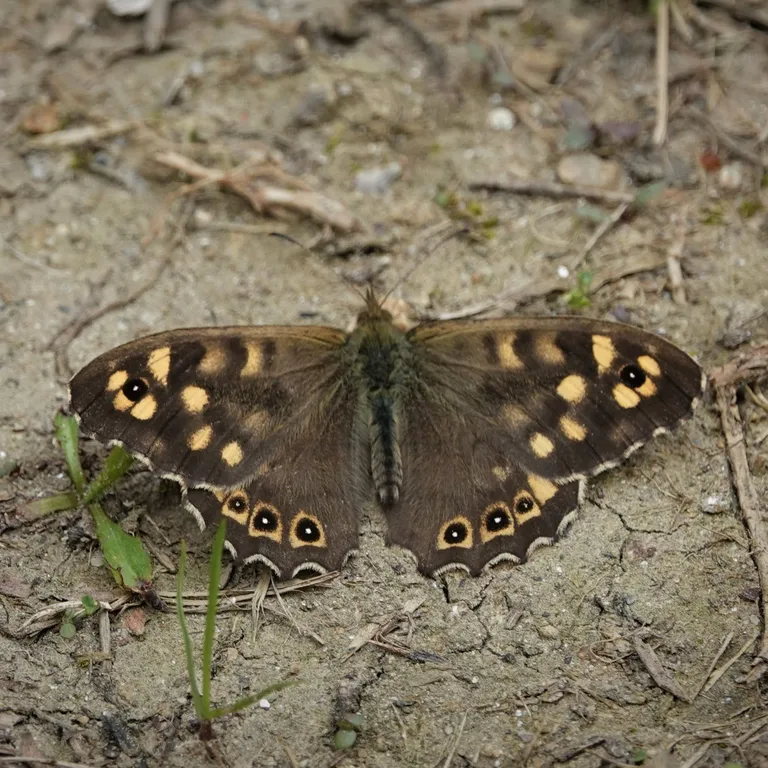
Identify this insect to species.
Pararge aegeria
